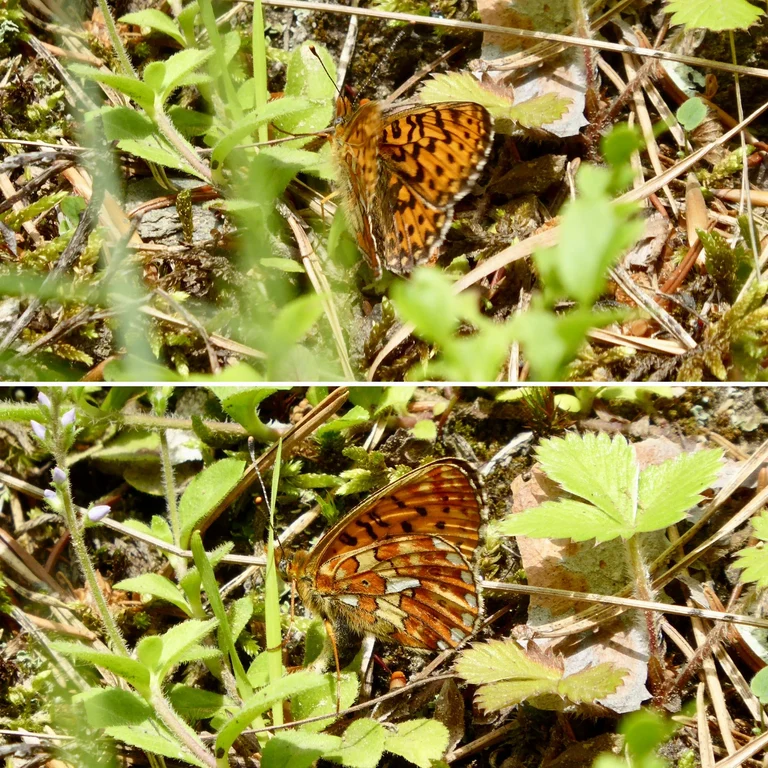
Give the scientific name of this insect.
Boloria euphrosyne (also Clossiana euphrosyne)
